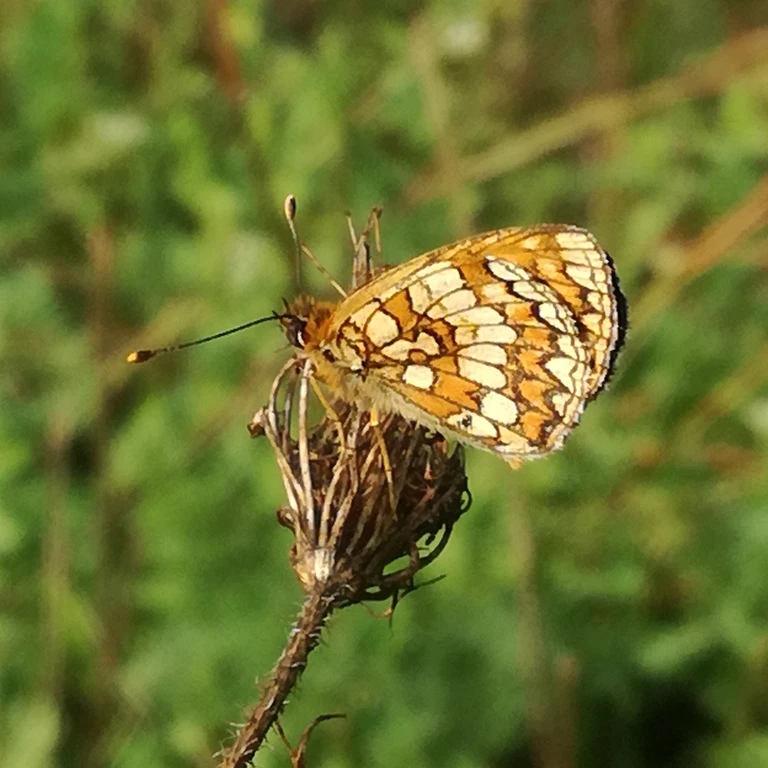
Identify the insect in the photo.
Melitaea athalia
